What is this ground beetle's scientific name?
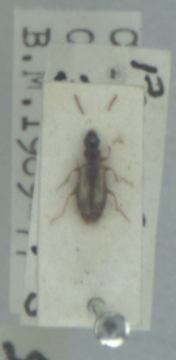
Philorhizus notatus
